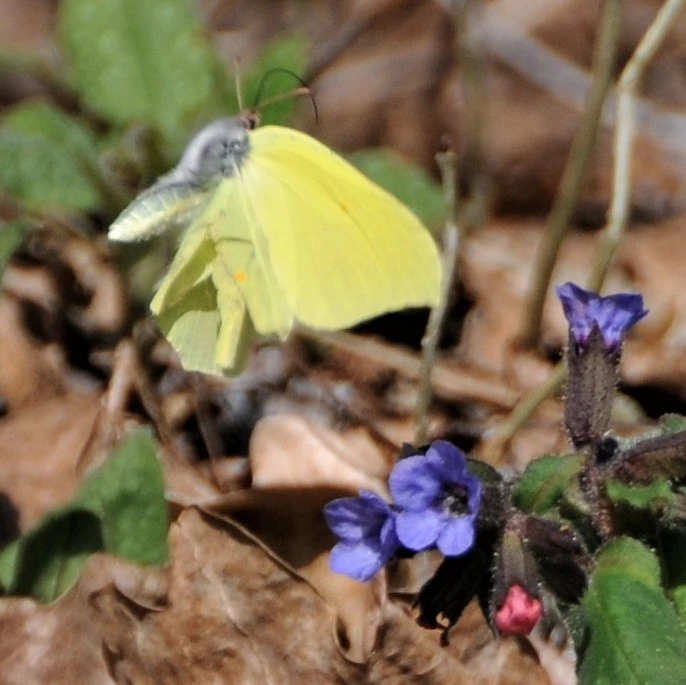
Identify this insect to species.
Gonepteryx rhamni
